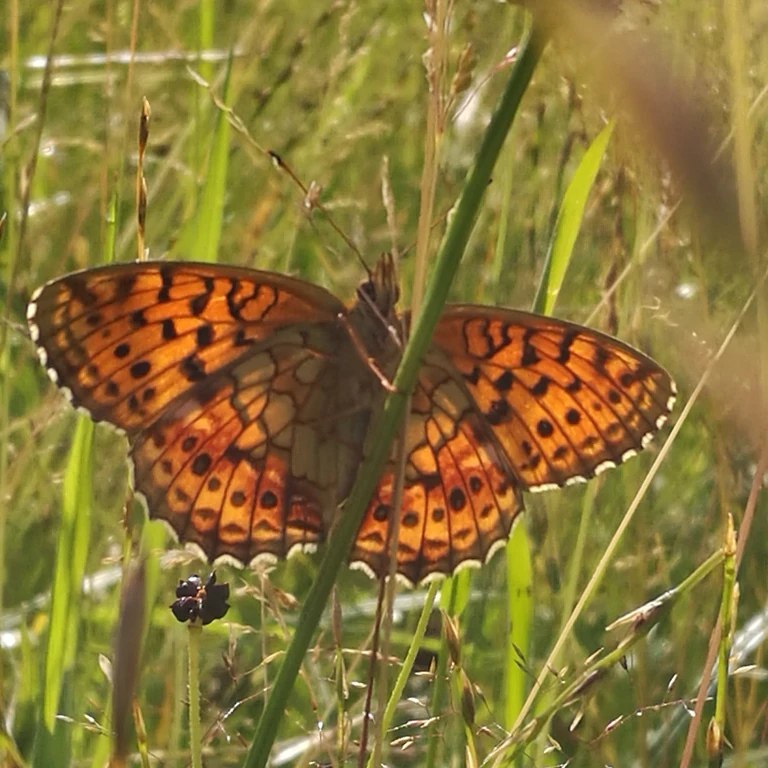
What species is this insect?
Brenthis ino
